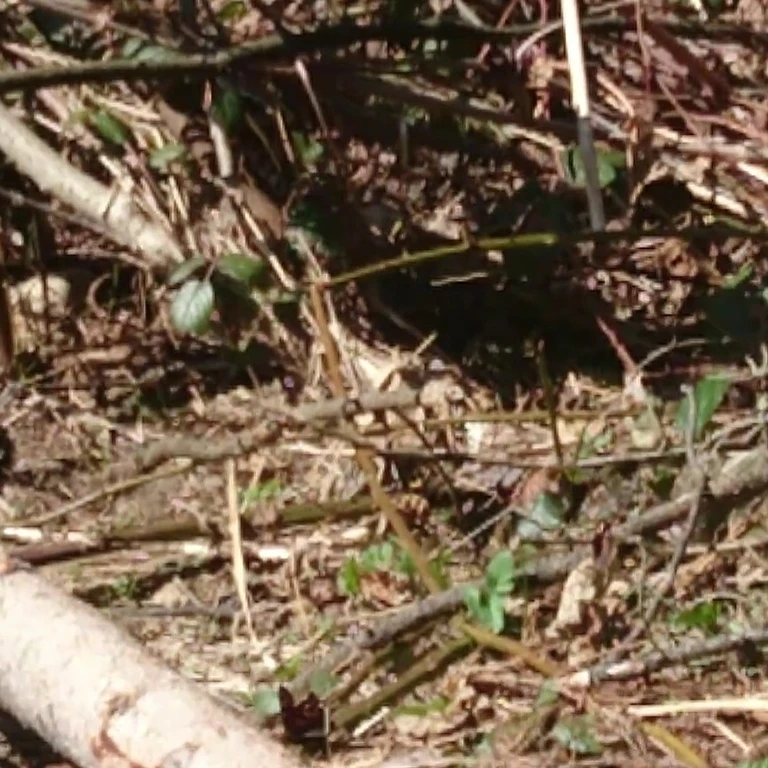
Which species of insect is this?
Aglais io
